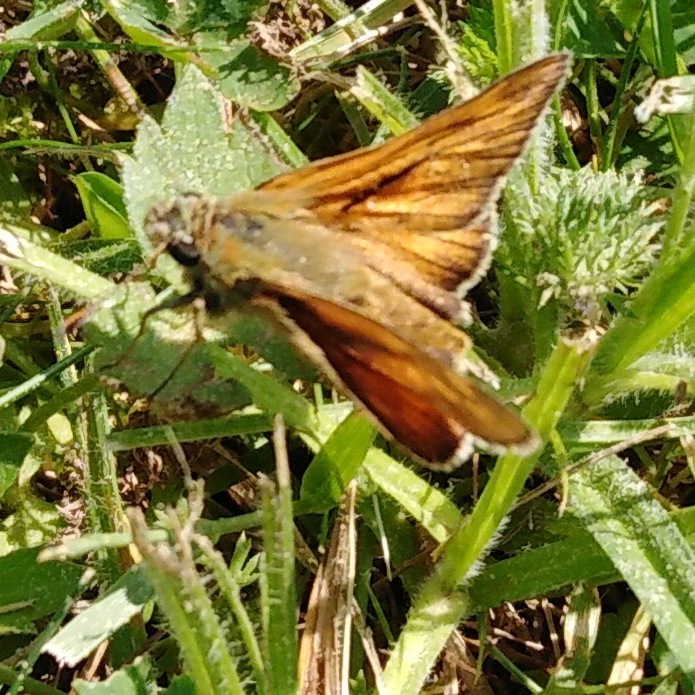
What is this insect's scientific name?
Ochlodes sylvanus (also Ochlodes venata)
